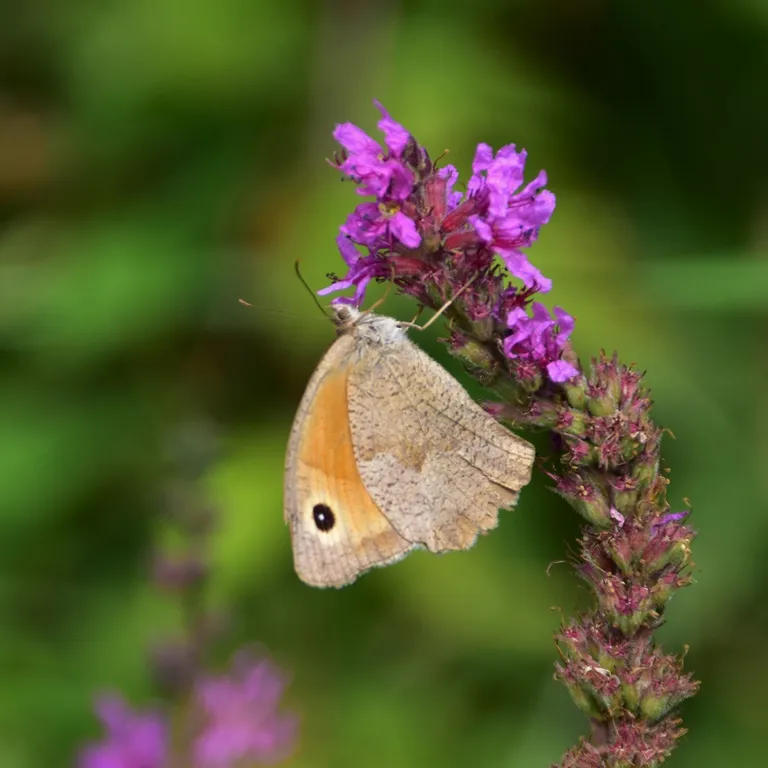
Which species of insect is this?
Maniola jurtina
